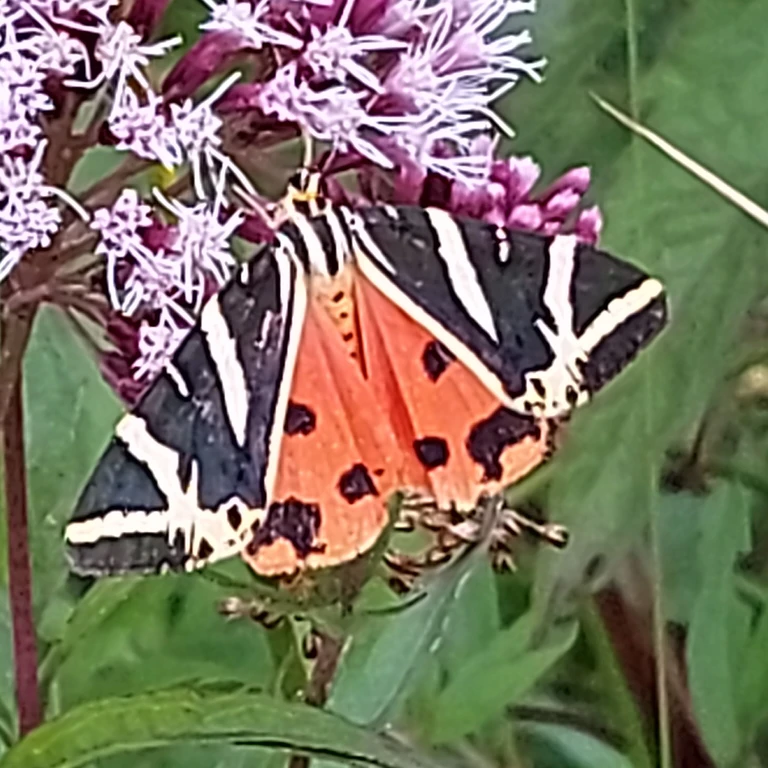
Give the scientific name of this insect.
Euplagia quadripunctaria
